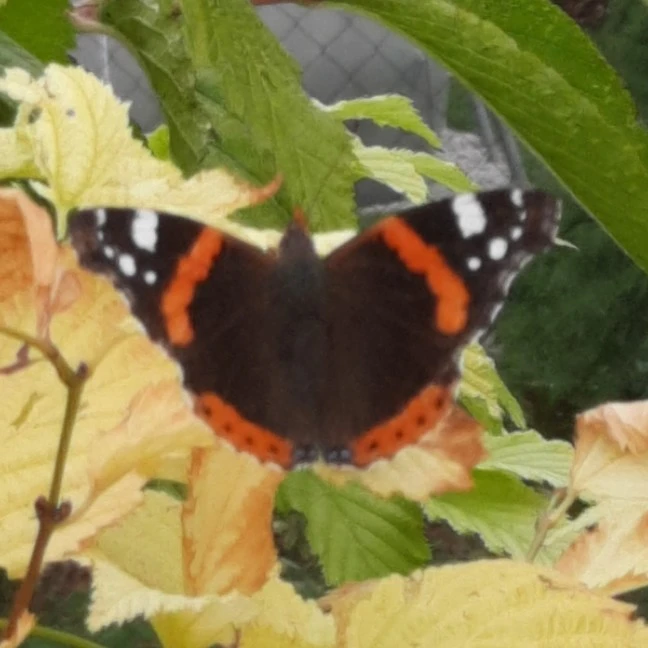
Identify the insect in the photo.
Vanessa atalanta
